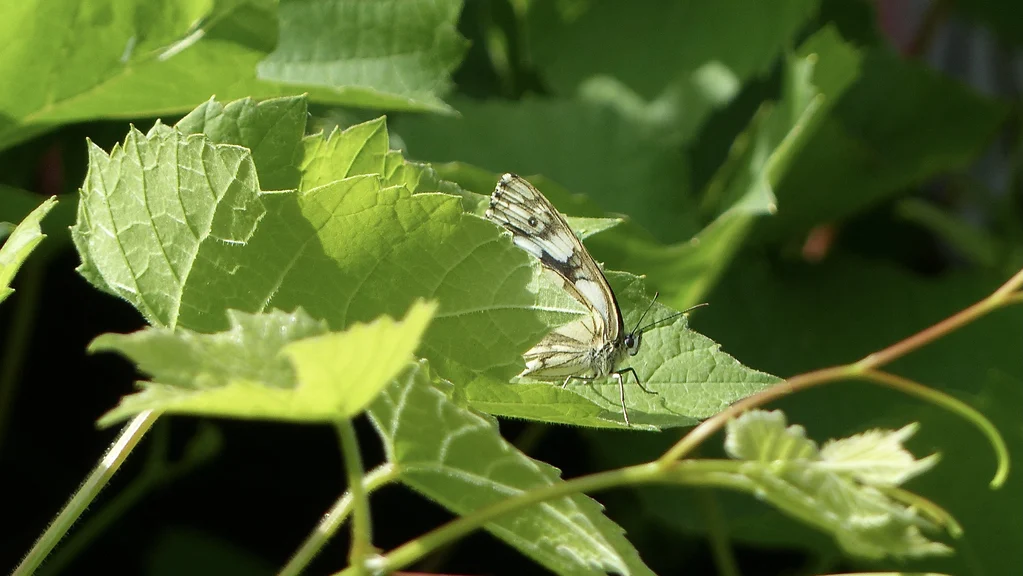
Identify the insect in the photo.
Melanargia galathea
